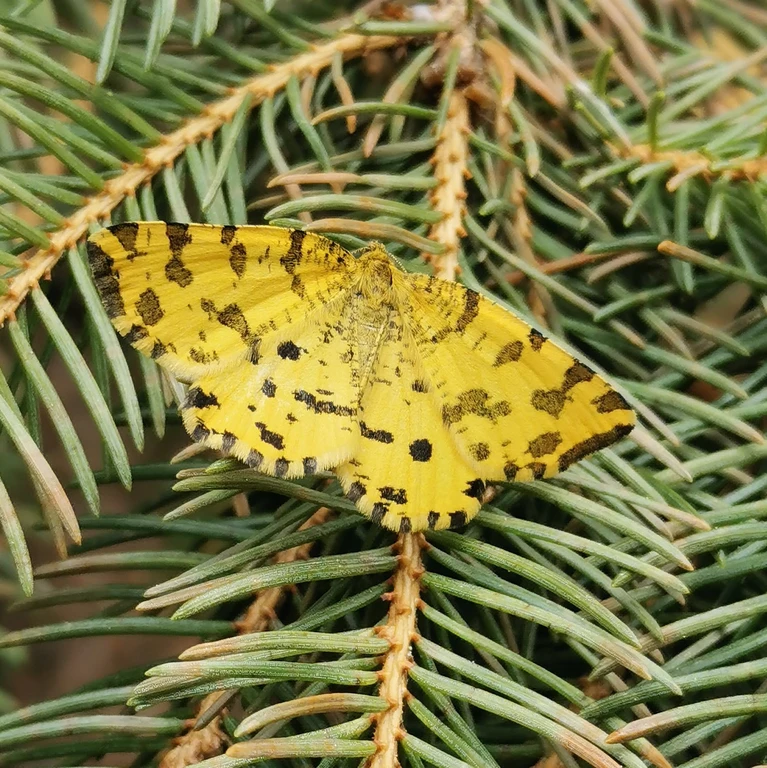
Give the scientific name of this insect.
Pseudopanthera macularia
